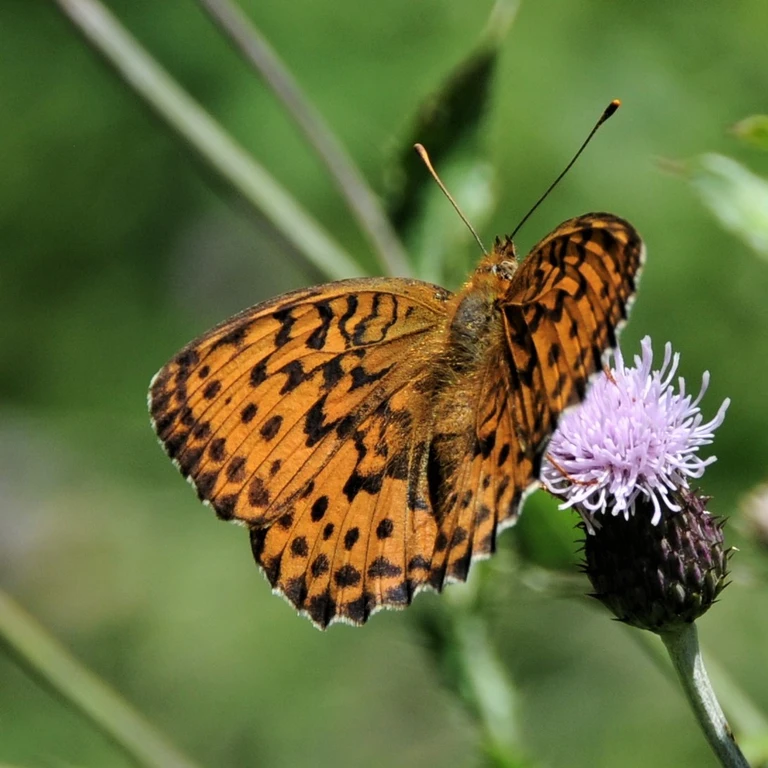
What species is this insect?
Brenthis daphne
